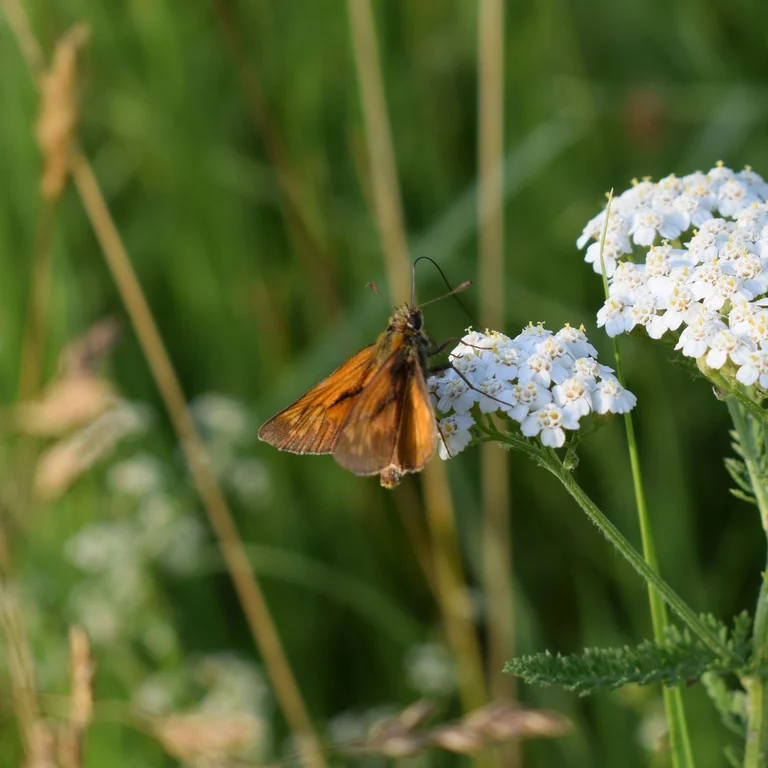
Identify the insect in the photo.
Ochlodes sylvanus (also Ochlodes venata)
